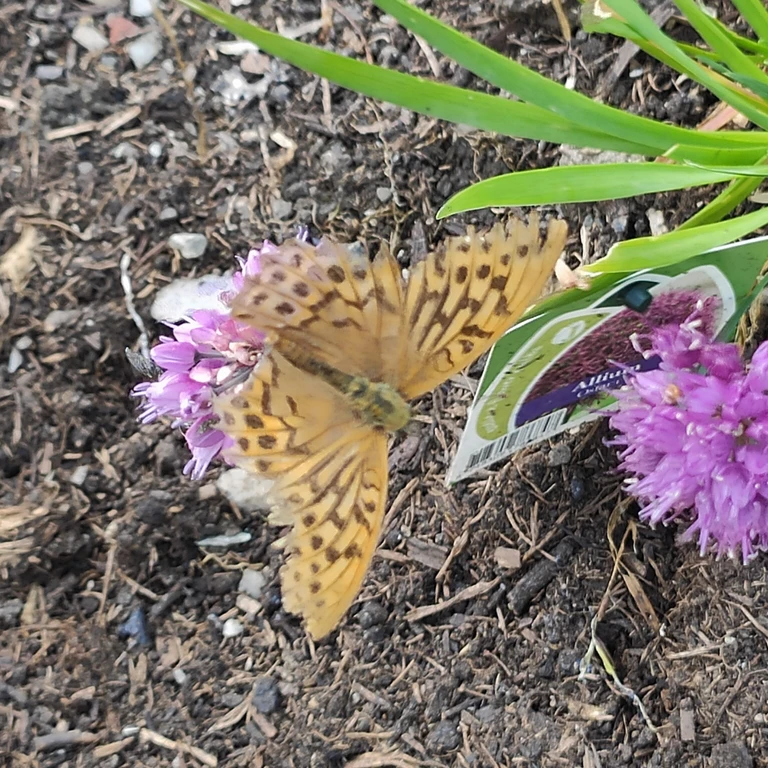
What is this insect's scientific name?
Argynnis paphia
